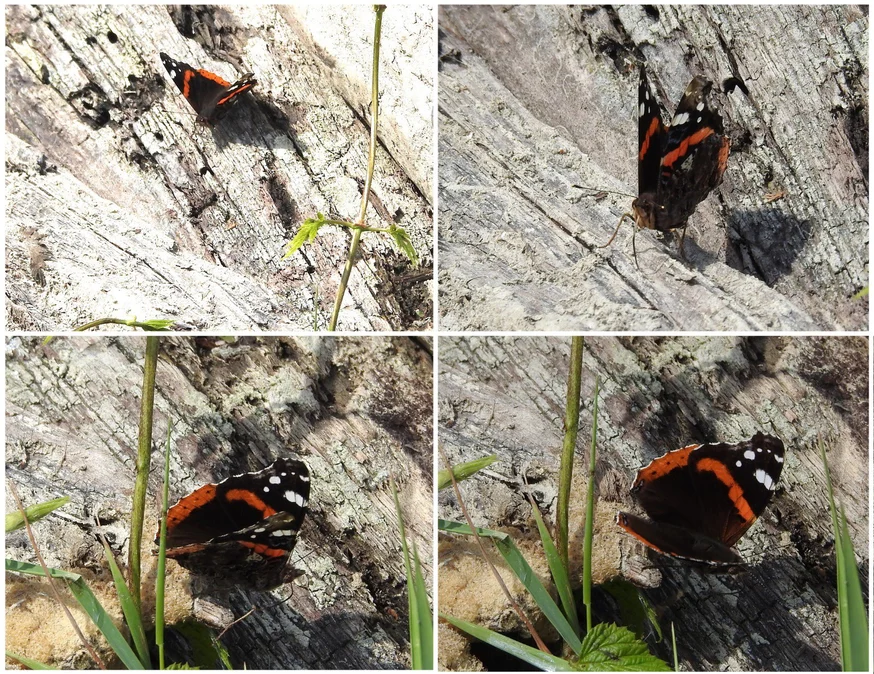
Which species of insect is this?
Vanessa atalanta
